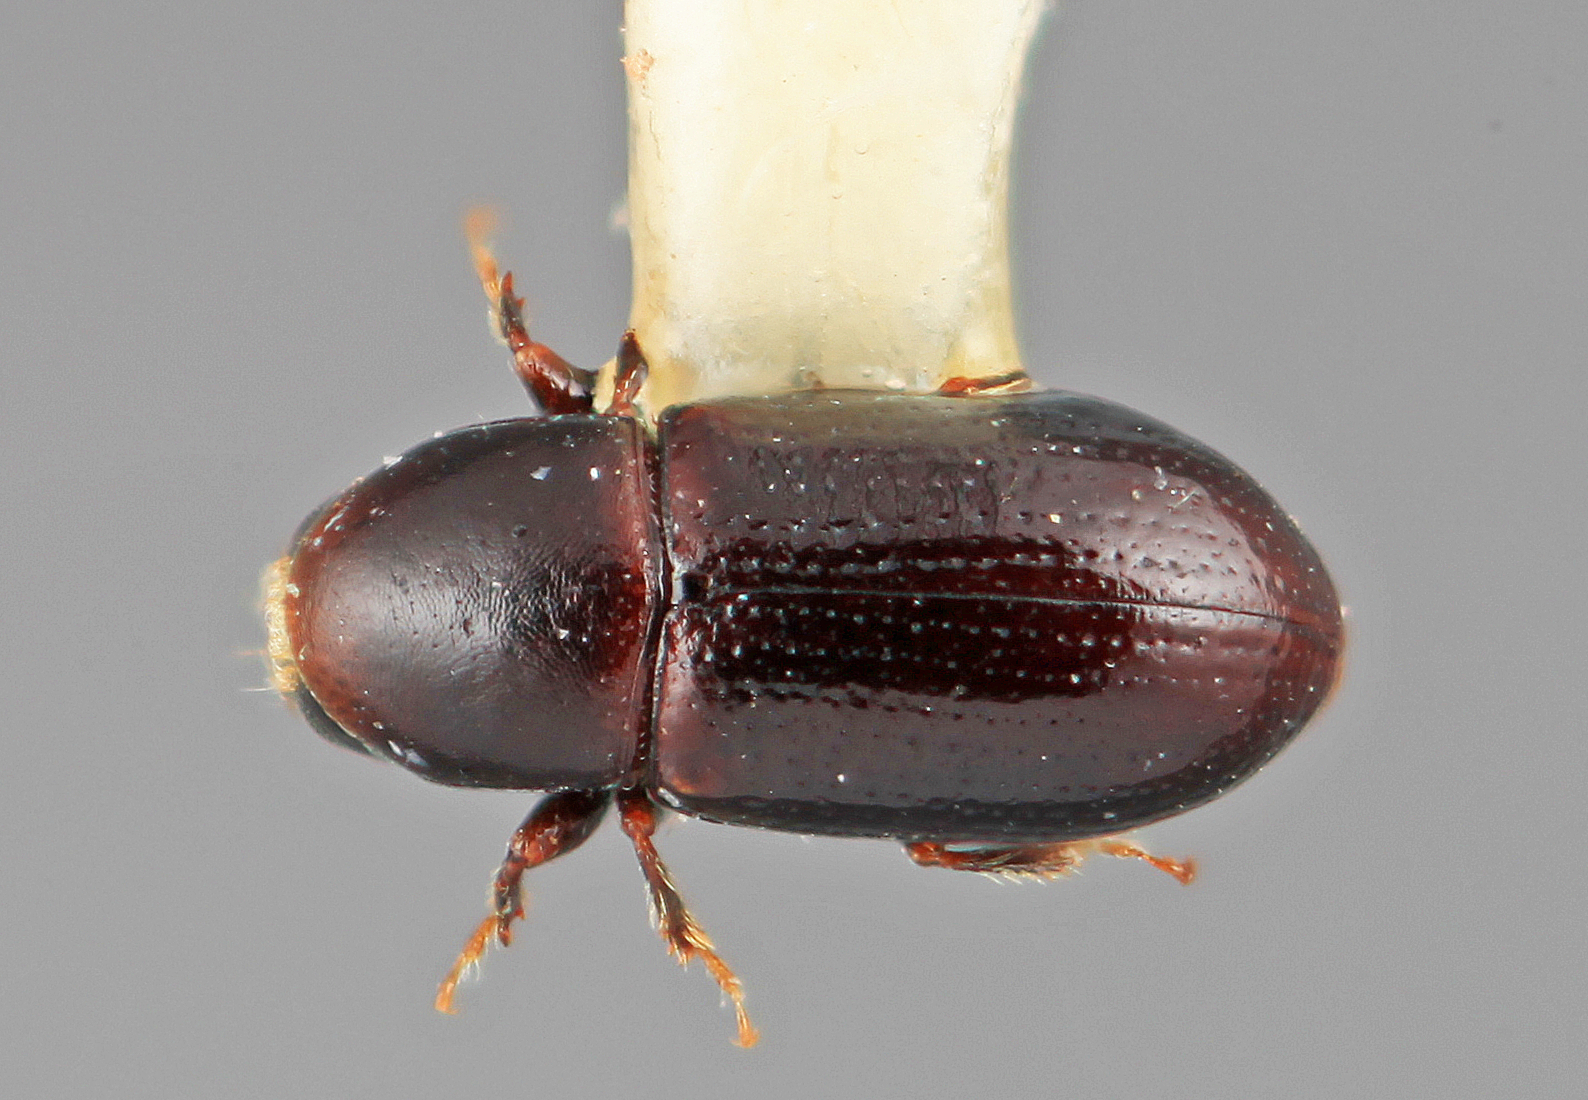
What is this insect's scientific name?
Scolytodes volcanus
